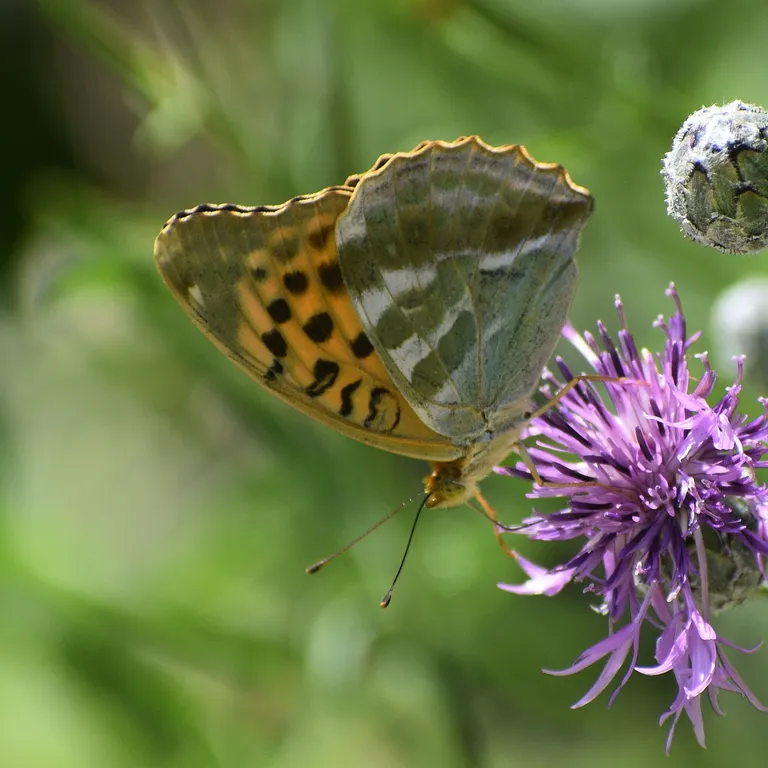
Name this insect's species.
Argynnis paphia
